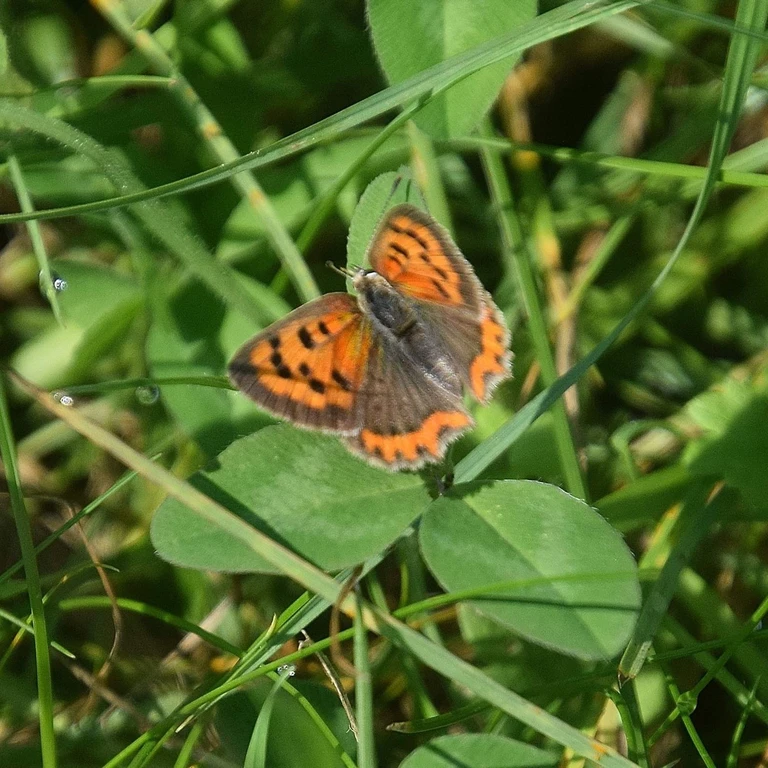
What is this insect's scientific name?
Lycaena phlaeas
